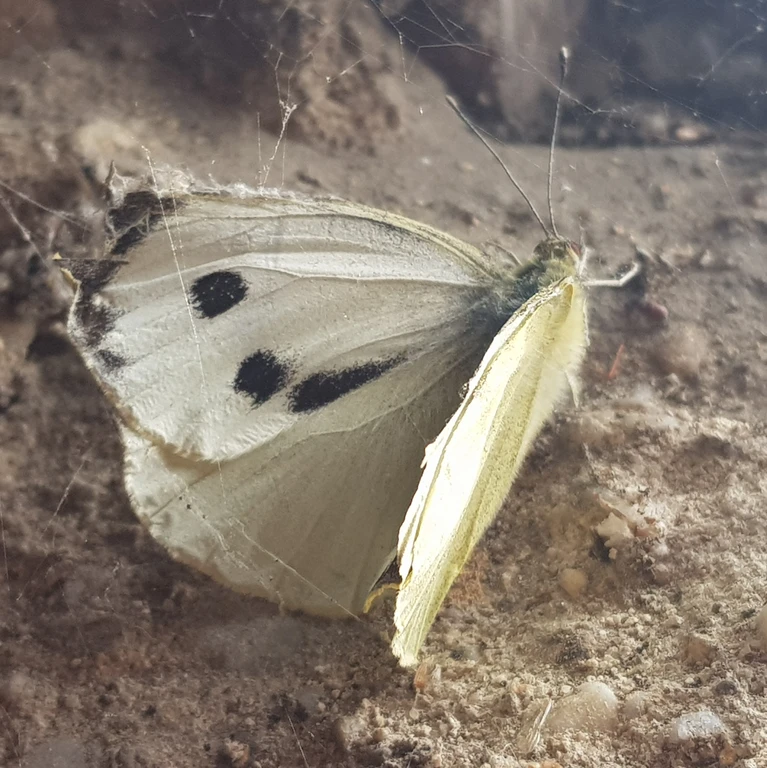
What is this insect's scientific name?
Pieris brassicae
